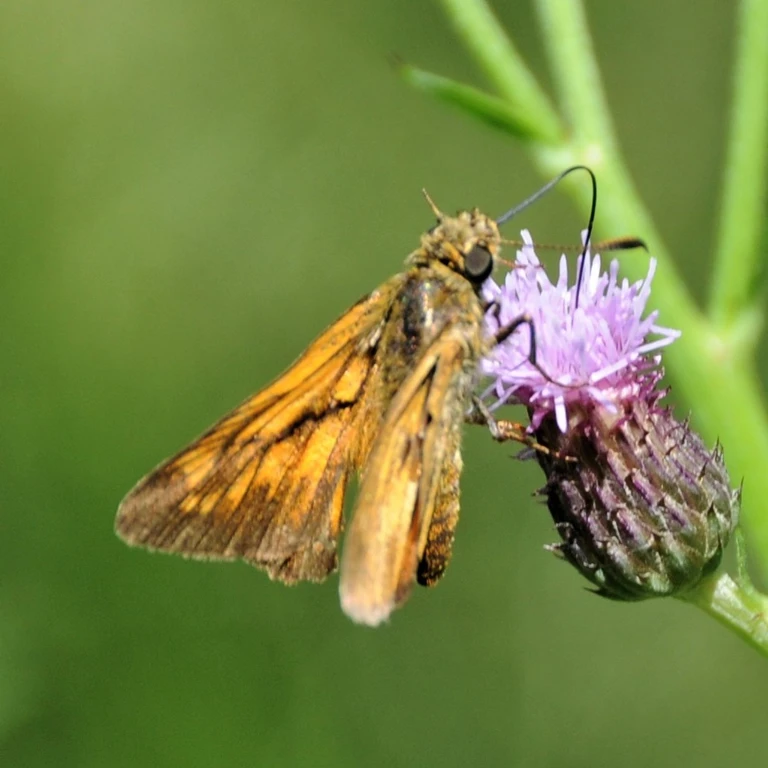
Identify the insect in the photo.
Ochlodes sylvanus (also Ochlodes venata)
